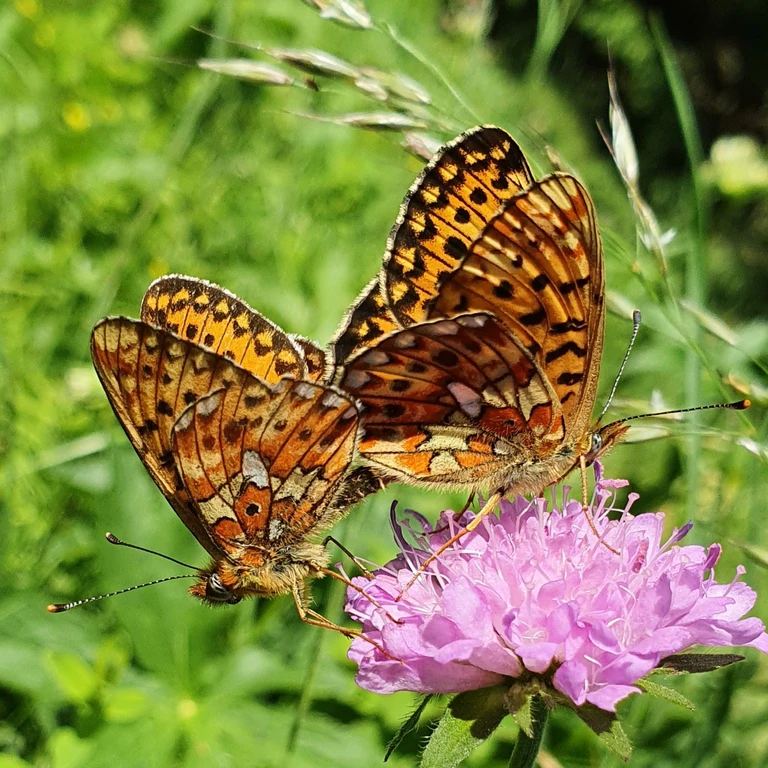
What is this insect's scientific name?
Boloria euphrosyne (also Clossiana euphrosyne)
